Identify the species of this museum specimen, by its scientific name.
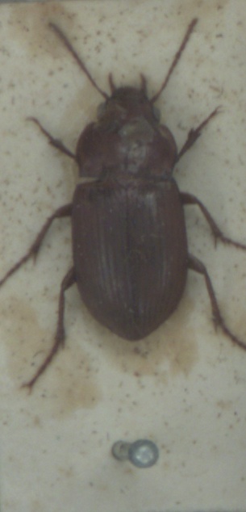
Amara fulva
